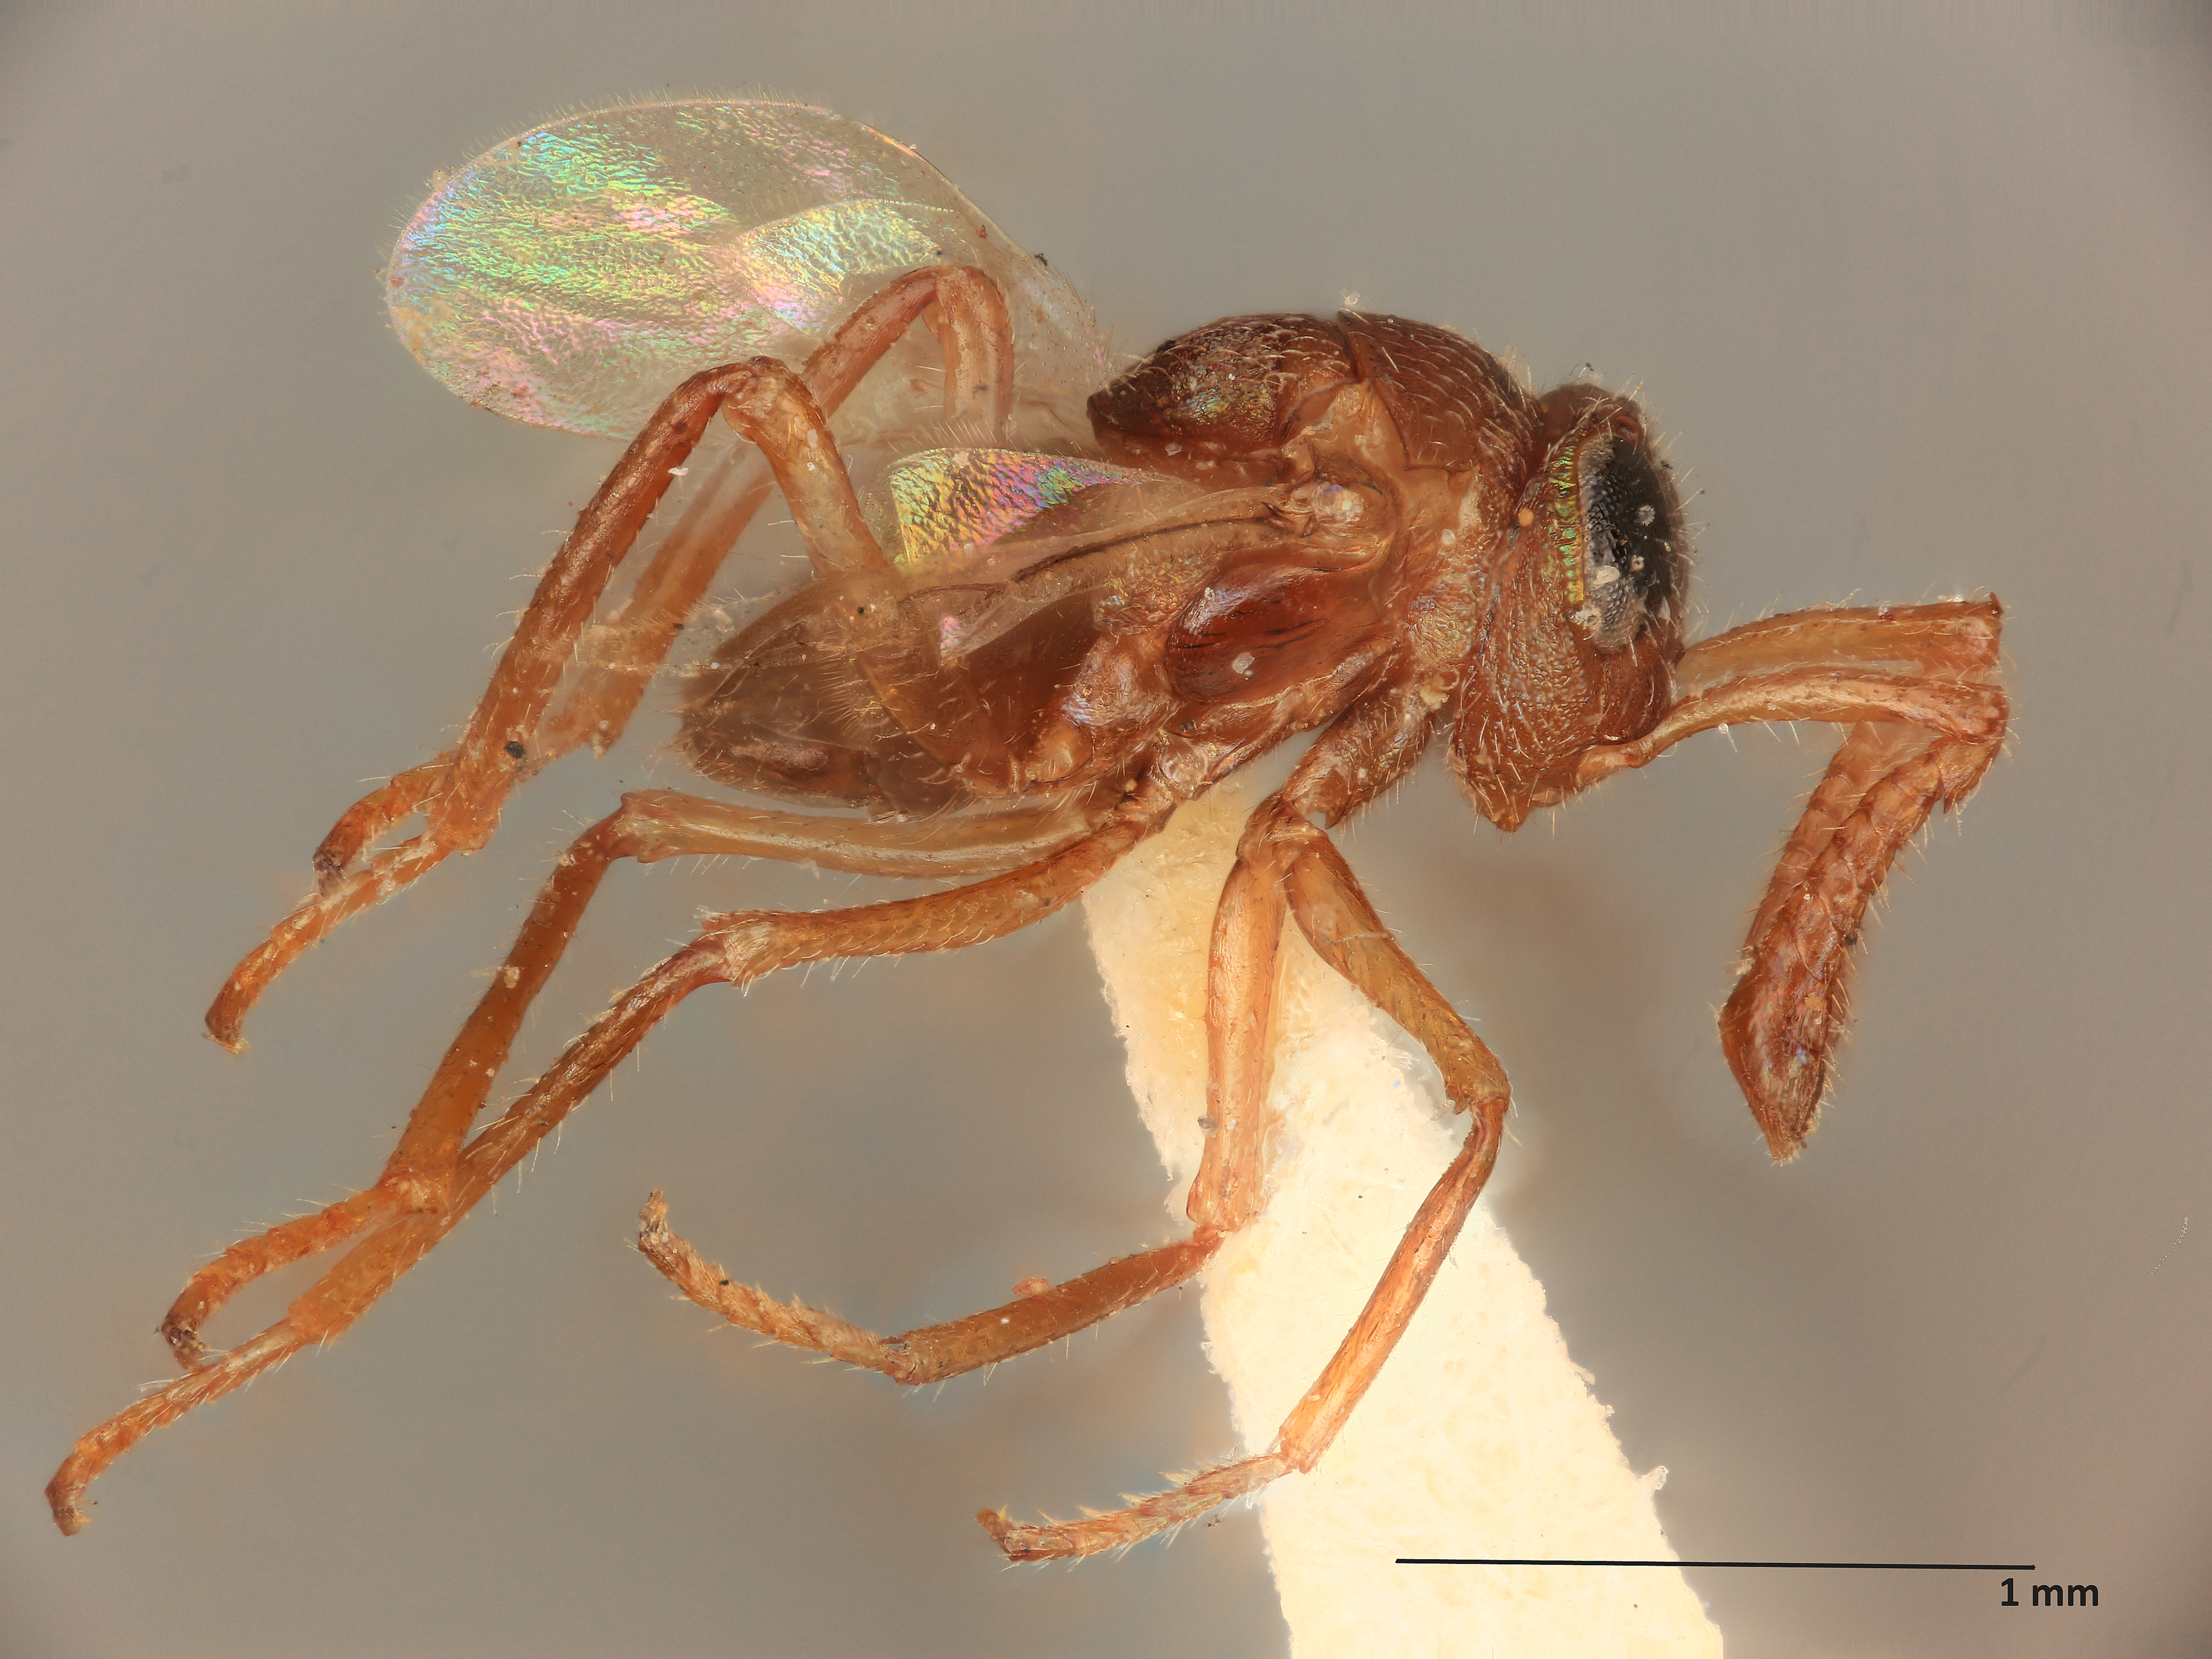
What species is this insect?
Taftia saissetiae
